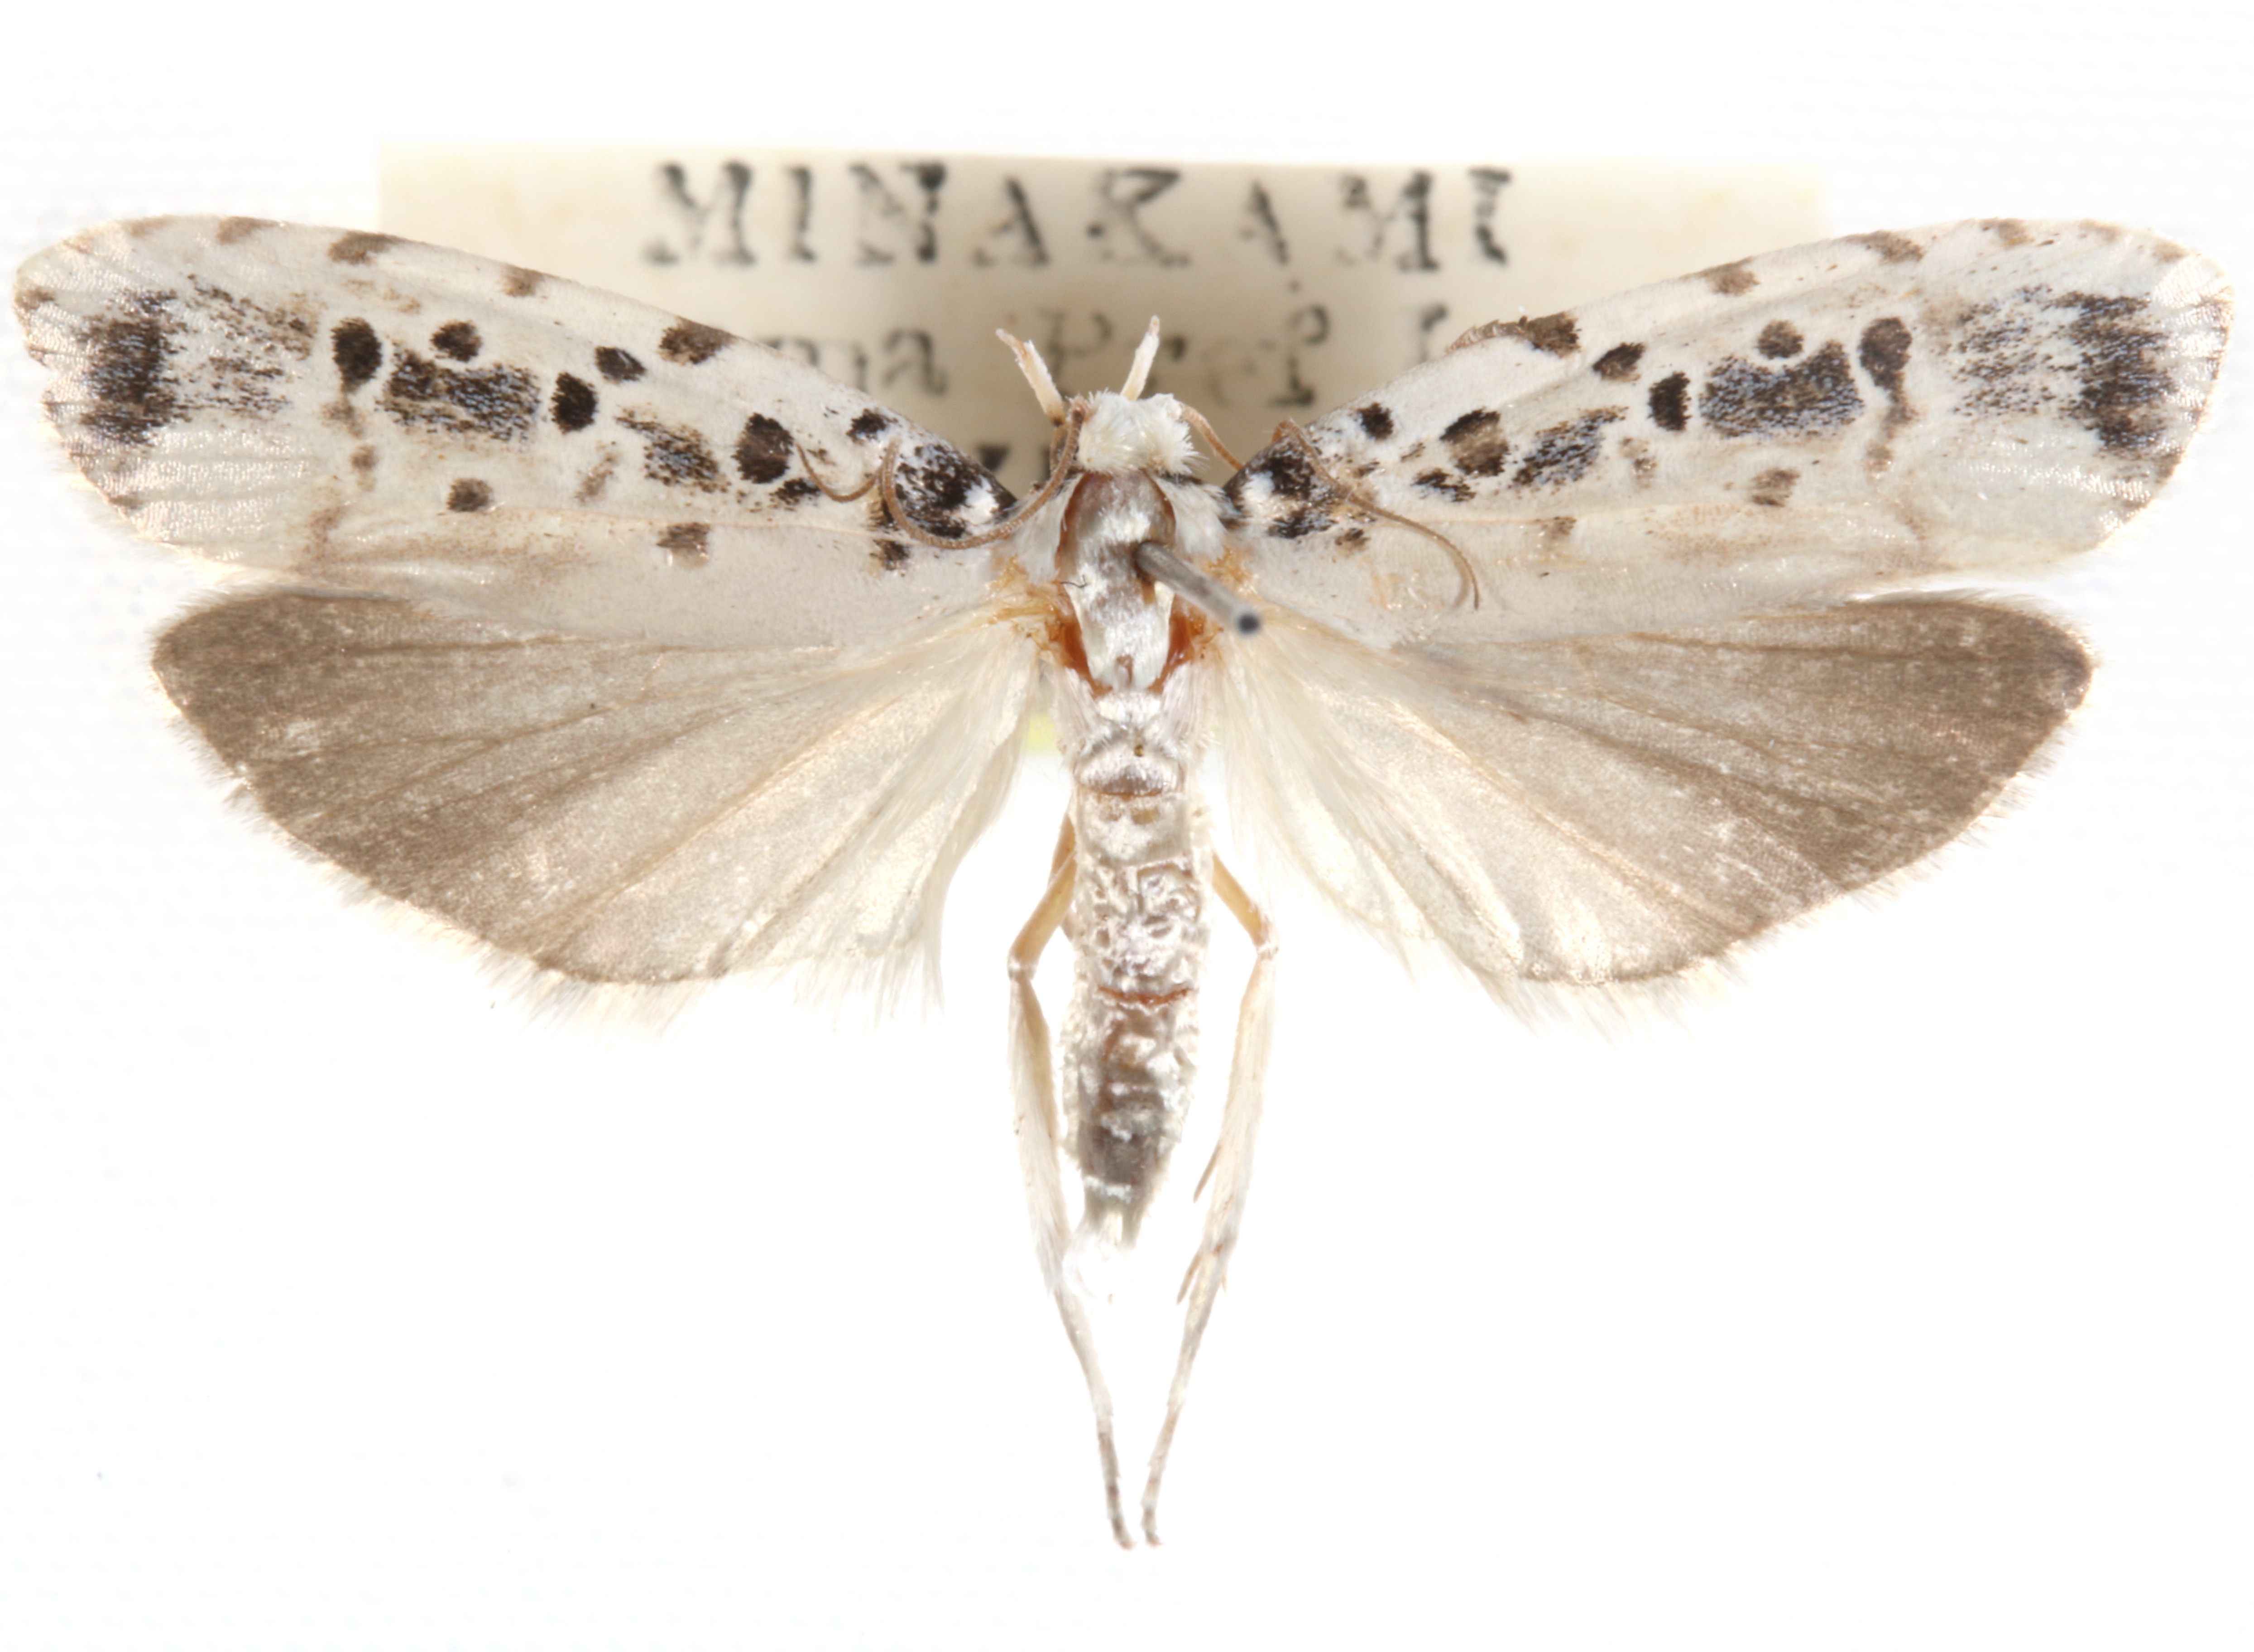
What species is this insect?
Heterogymna ochrogramma
